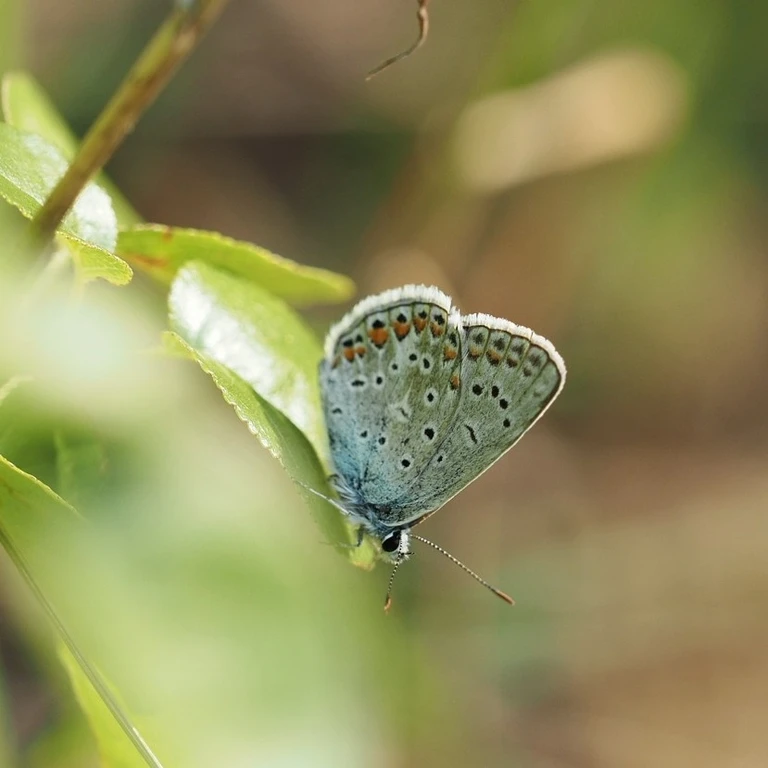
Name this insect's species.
Polyommatus icarus
